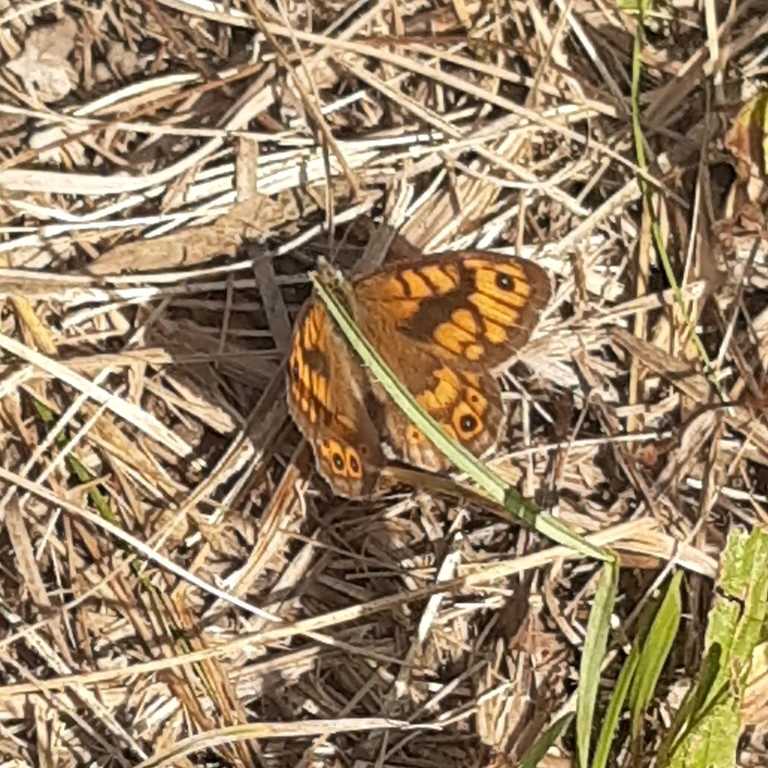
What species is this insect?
Lasiommata megera (also Pararge megera)
